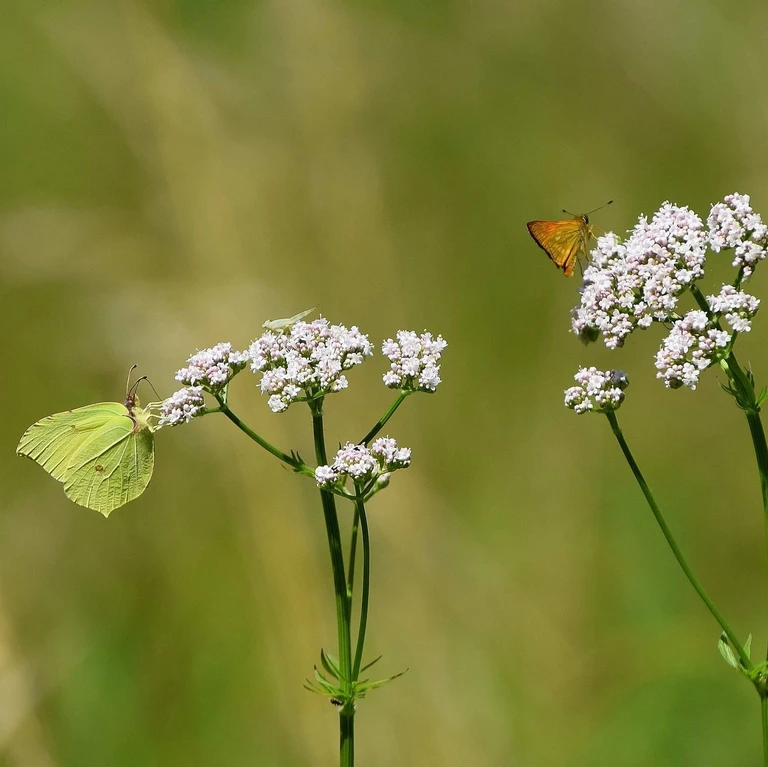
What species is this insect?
Gonepteryx rhamni
